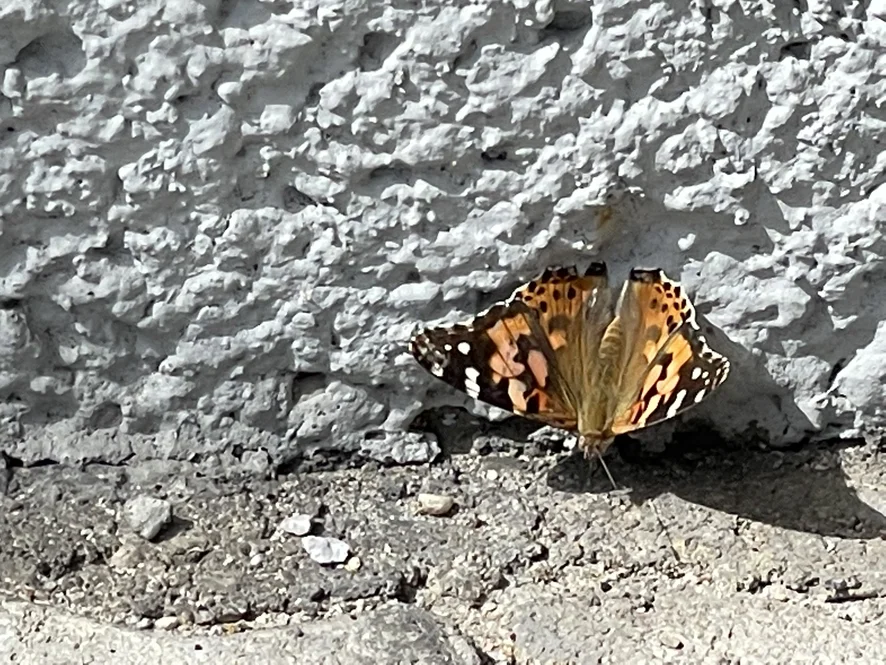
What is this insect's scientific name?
Vanessa cardui
